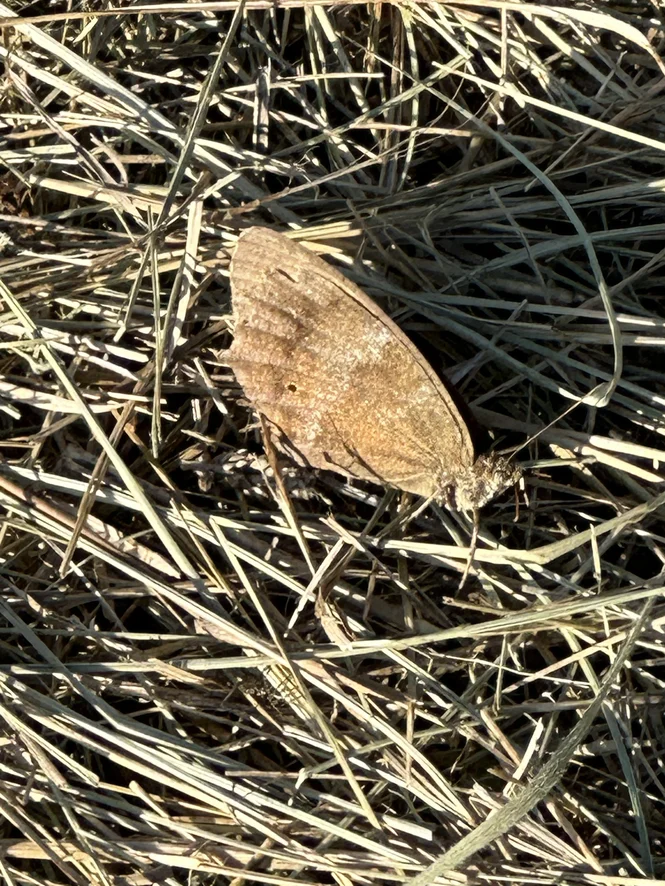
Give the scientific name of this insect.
Minois dryas
